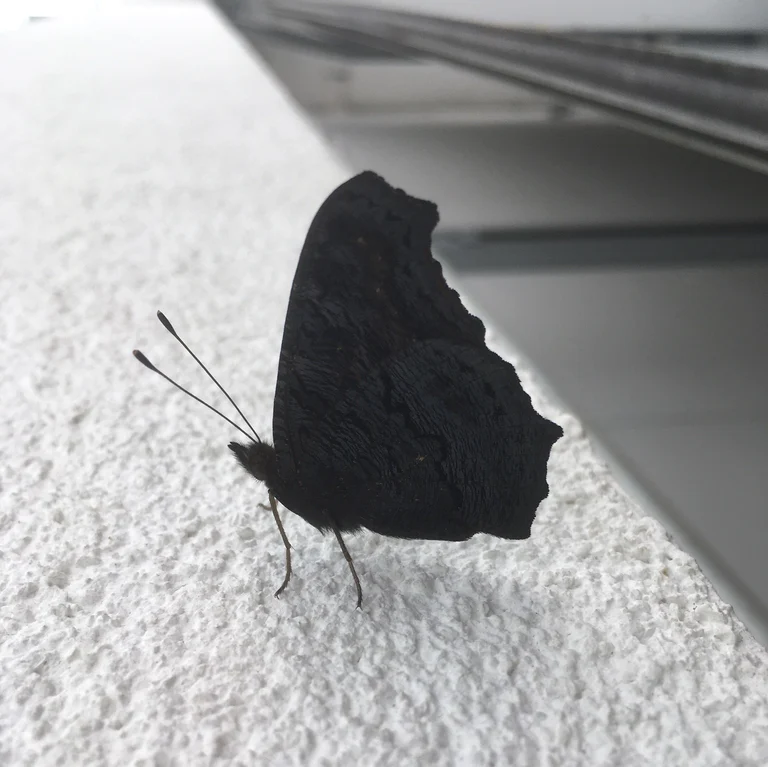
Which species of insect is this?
Aglais io
